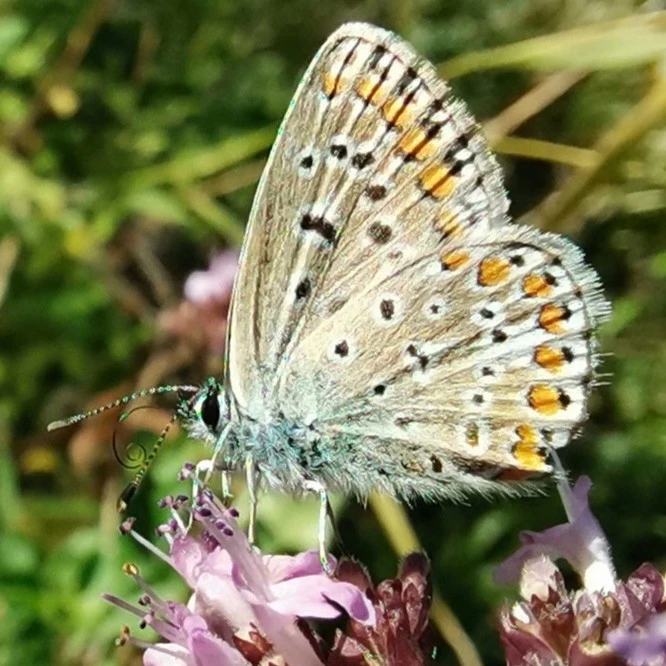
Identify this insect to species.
Polyommatus icarus
